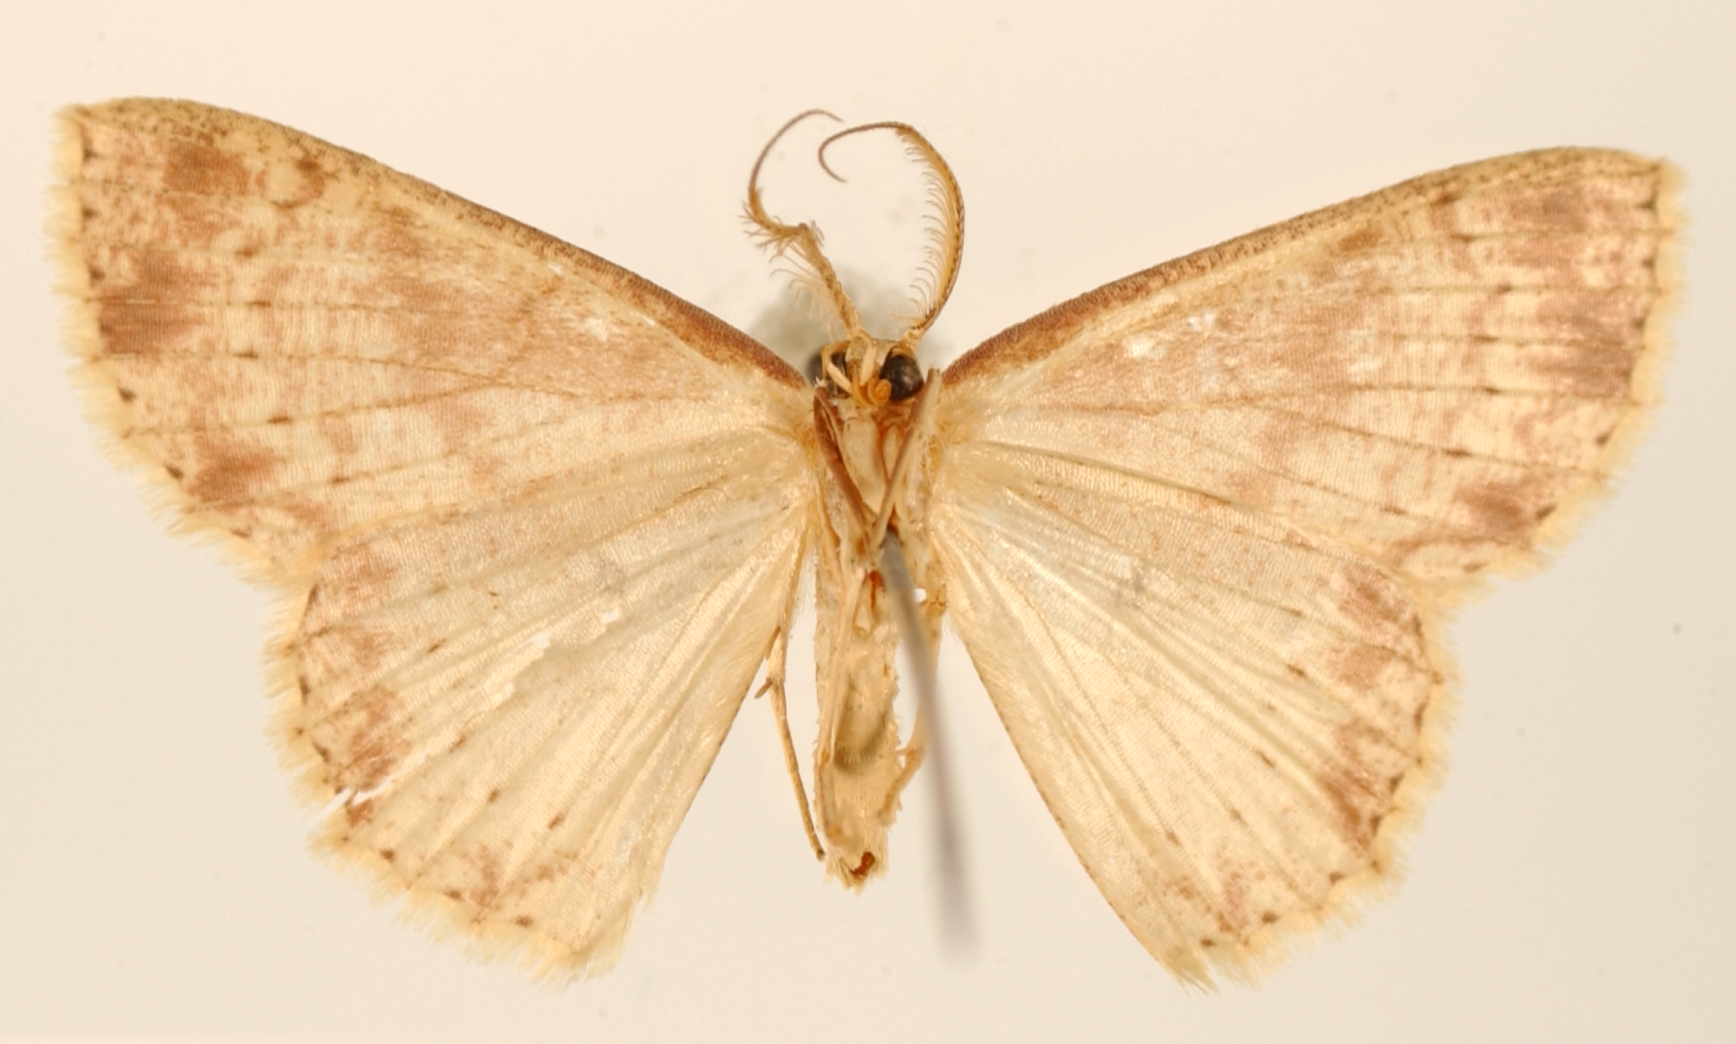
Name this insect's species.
Anisodes subviolescens
